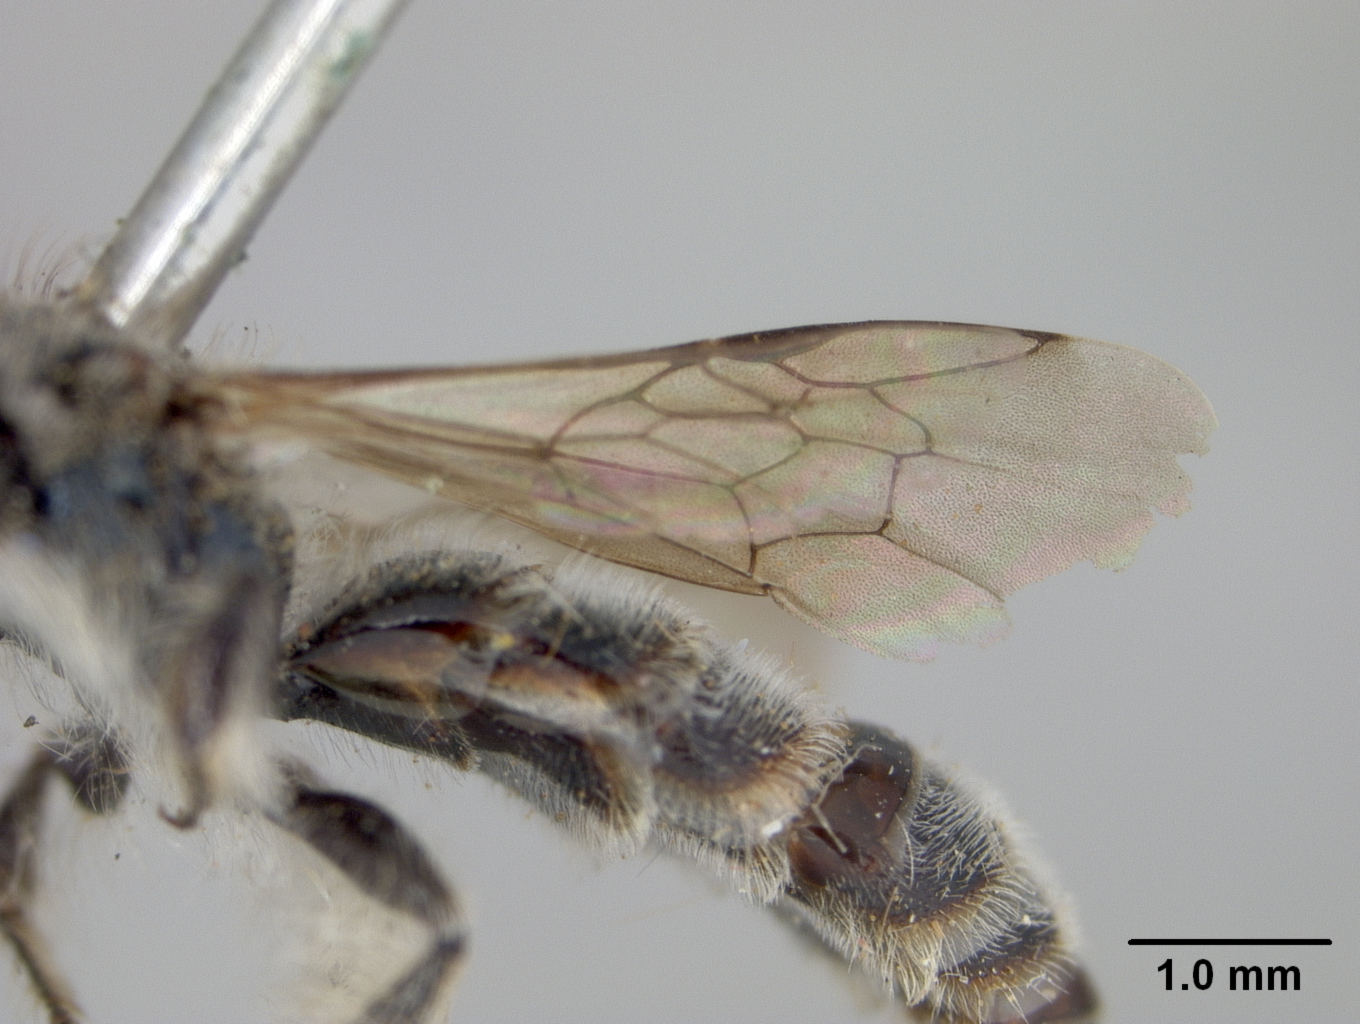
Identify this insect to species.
Halictoides davidsoni
